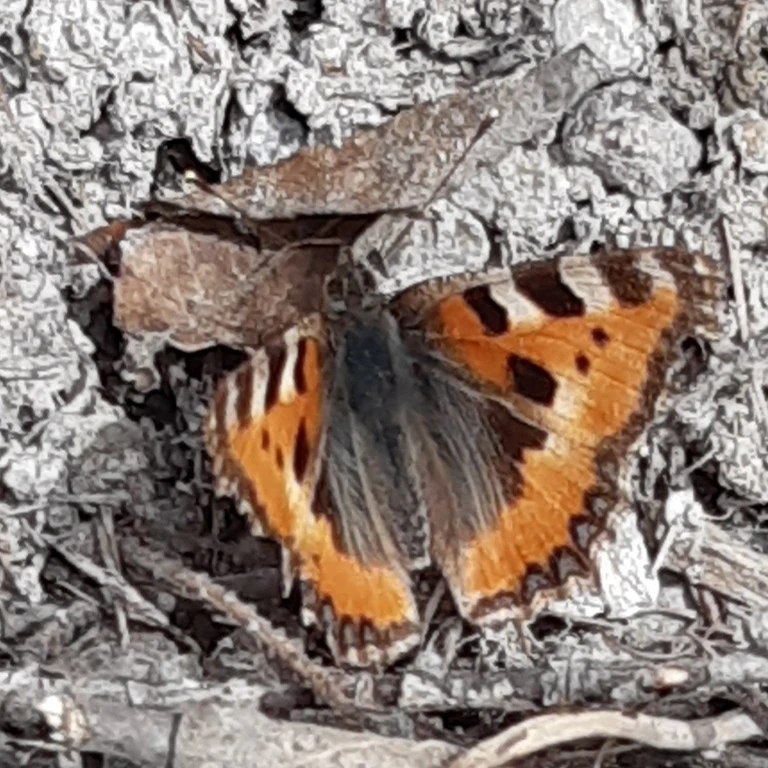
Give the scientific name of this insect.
Aglais urticae
